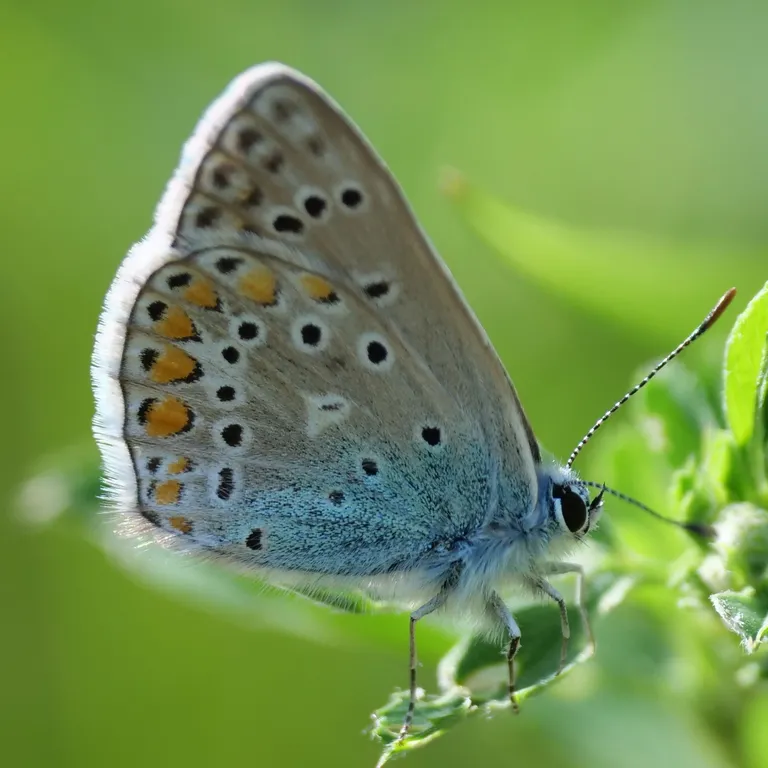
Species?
Polyommatus icarus
